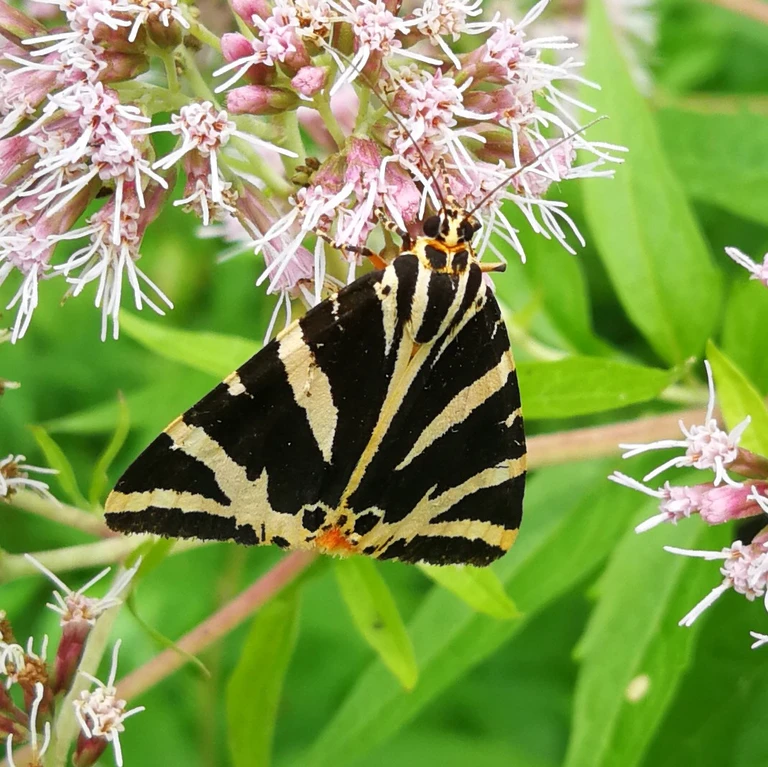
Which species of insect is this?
Euplagia quadripunctaria
